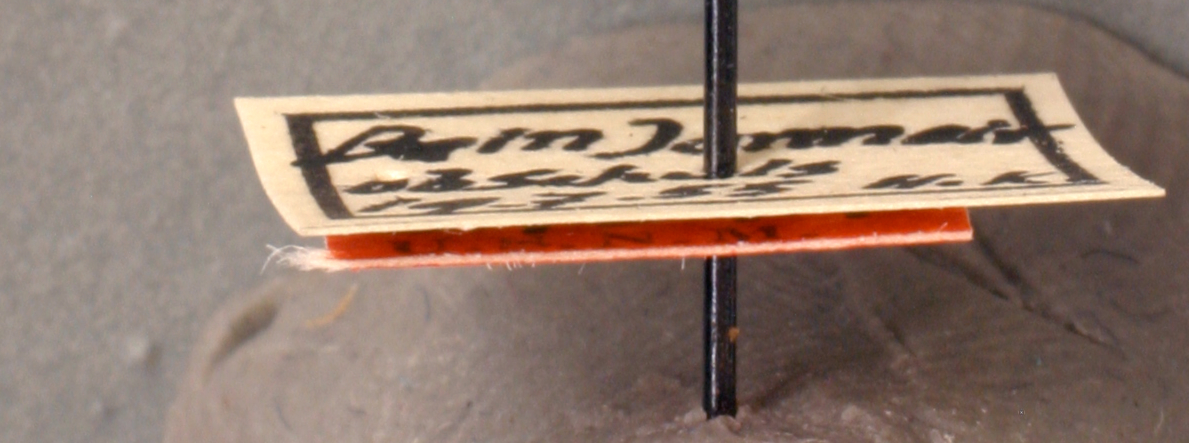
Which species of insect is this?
Formica naefi
